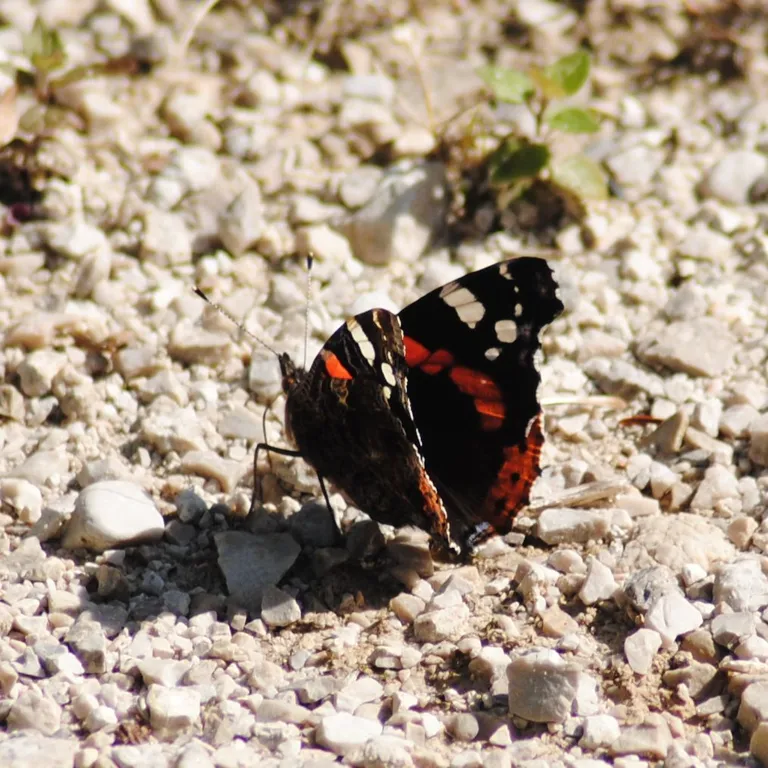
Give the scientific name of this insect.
Vanessa atalanta
